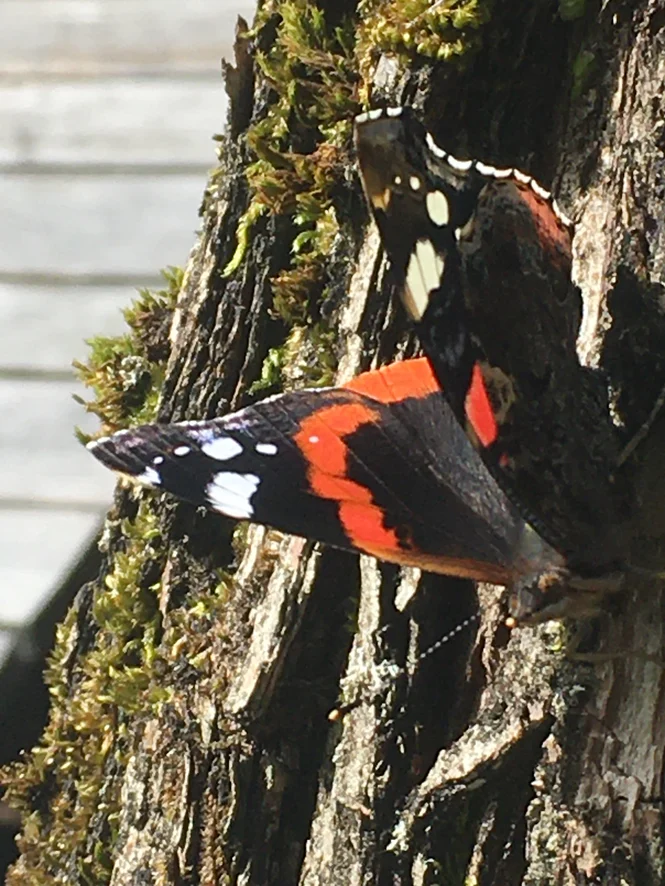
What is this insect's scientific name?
Vanessa atalanta
